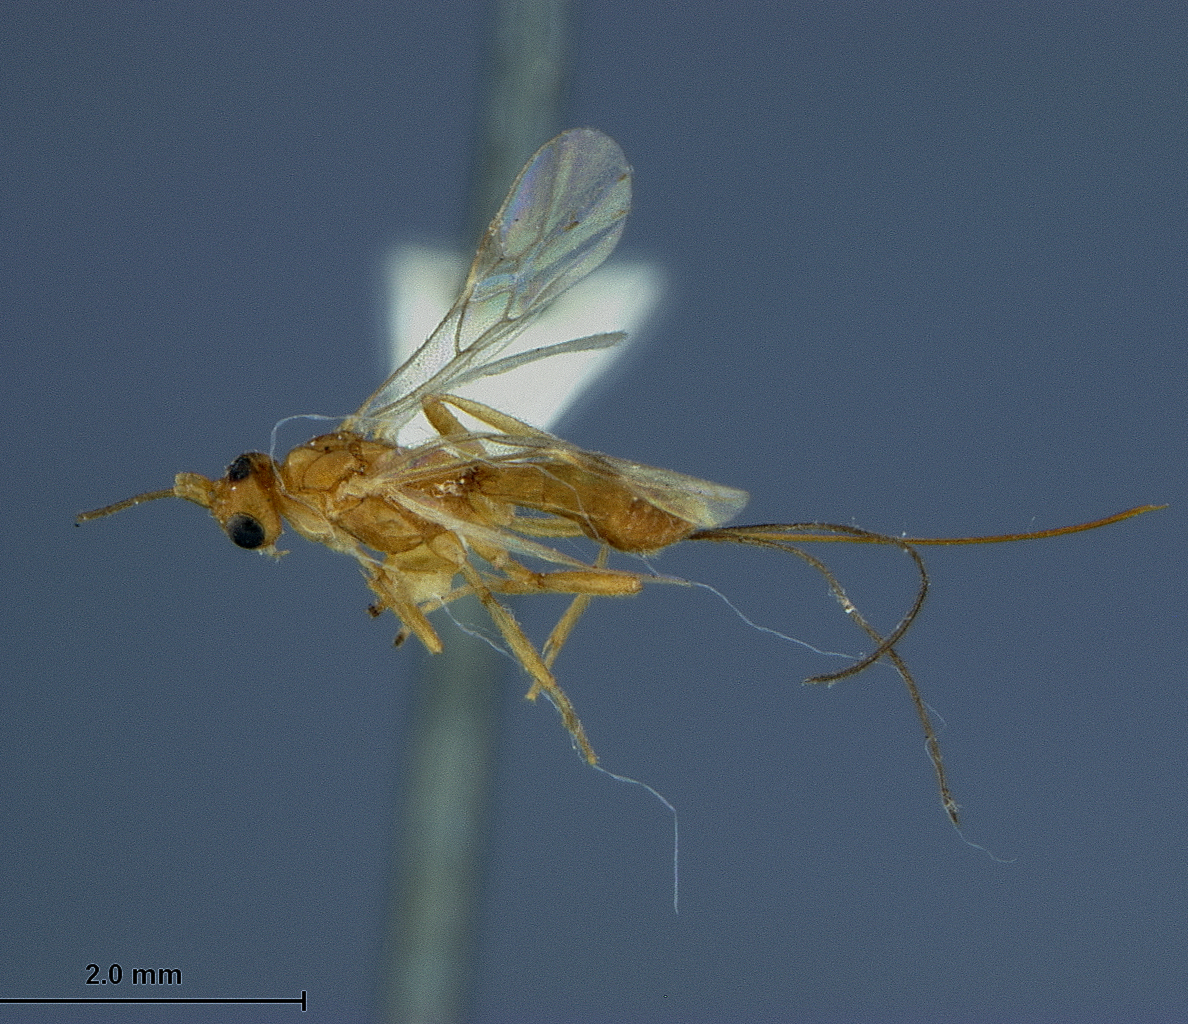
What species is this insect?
Macrocentrus nicevillei
